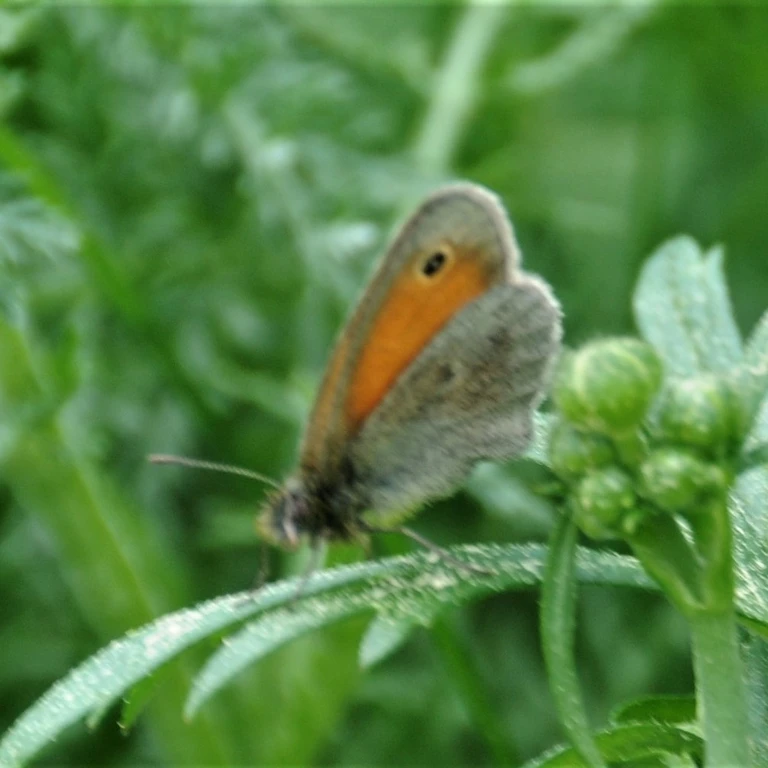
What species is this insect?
Coenonympha pamphilus
